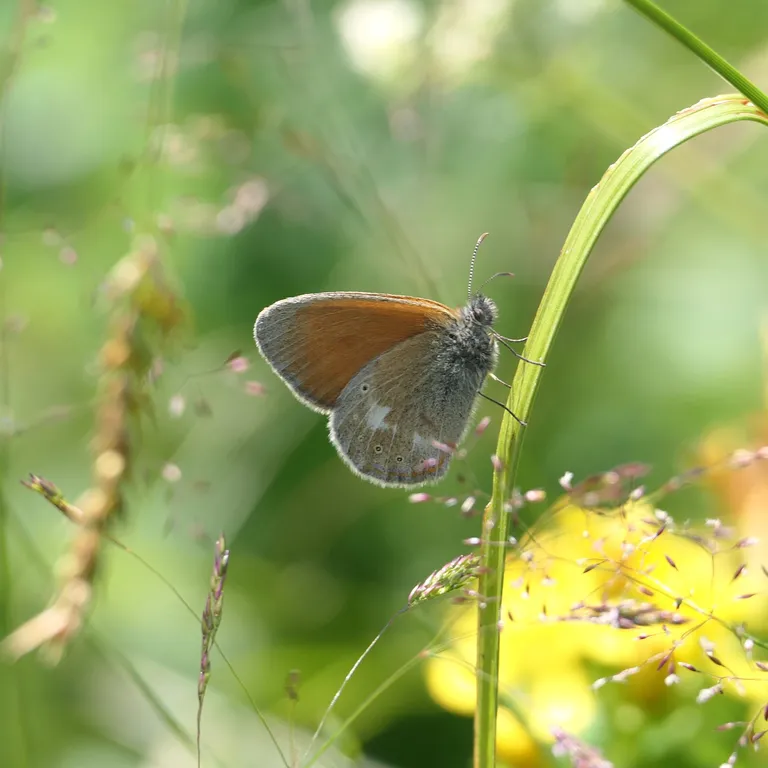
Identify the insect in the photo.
Coenonympha glycerion (also Coenonympha iphis)
